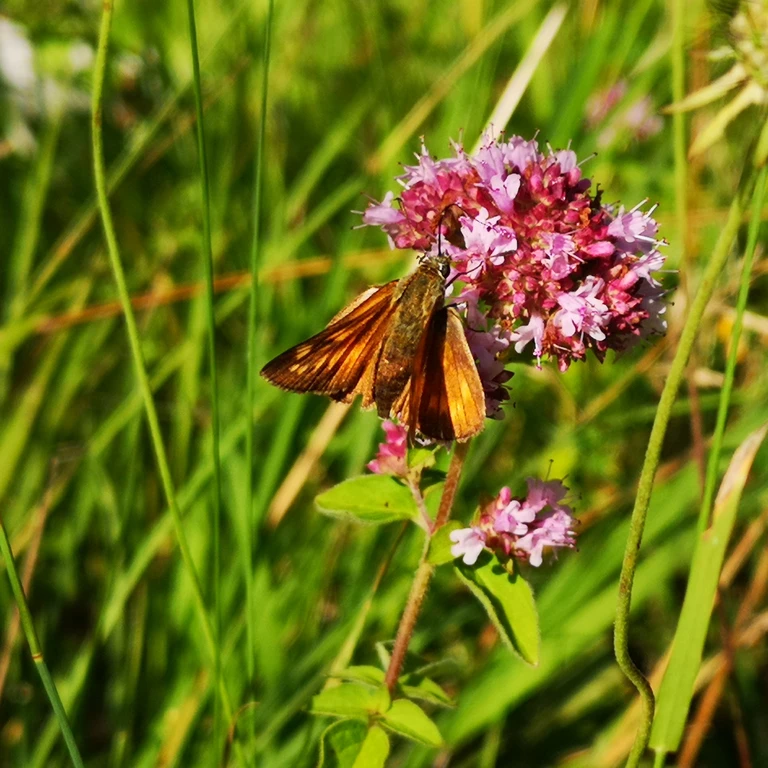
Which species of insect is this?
Ochlodes sylvanus (also Ochlodes venata)
